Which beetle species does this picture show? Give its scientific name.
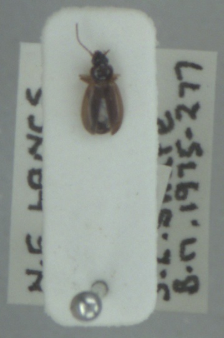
Trechus quadristriatus
